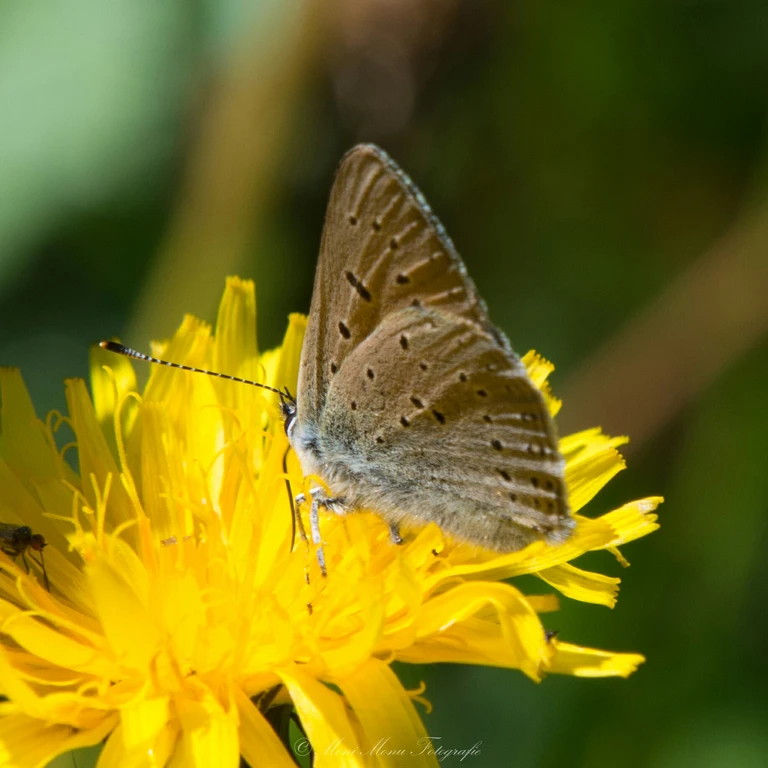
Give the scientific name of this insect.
Lycaena hippothoe (also Palaeochrysophanus hippothoe)
